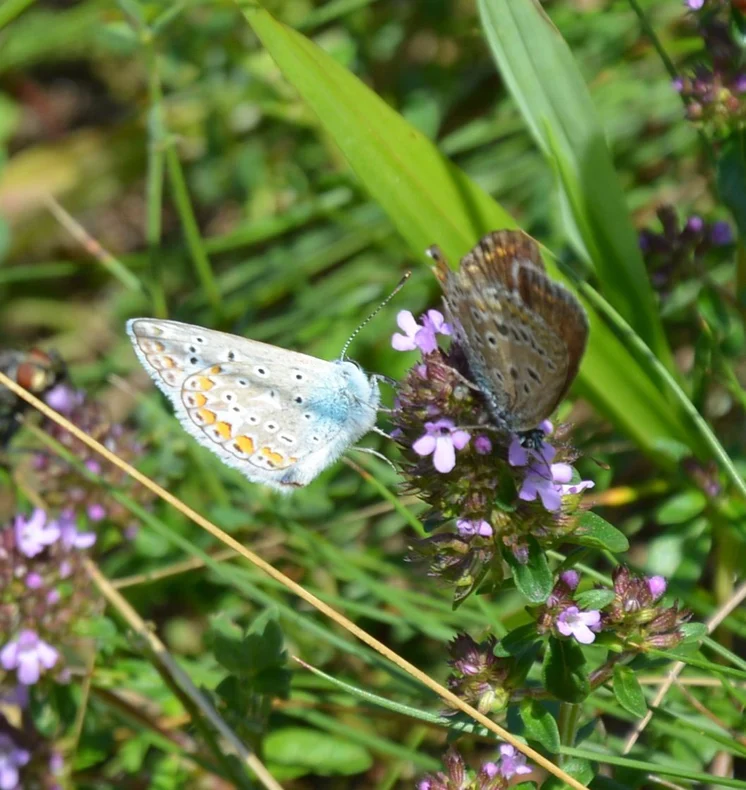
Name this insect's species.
Polyommatus icarus
